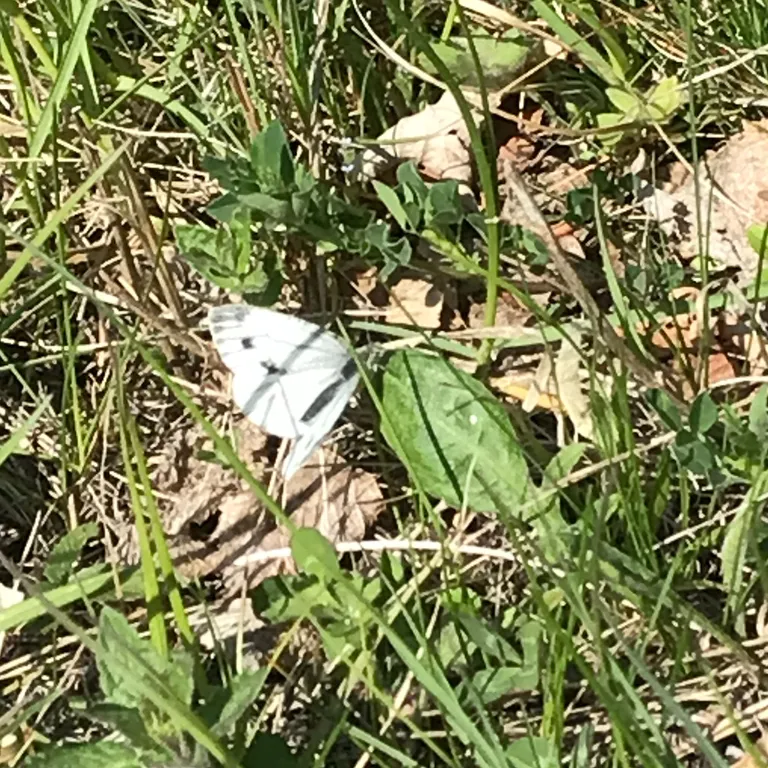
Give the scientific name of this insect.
Pieris napi
